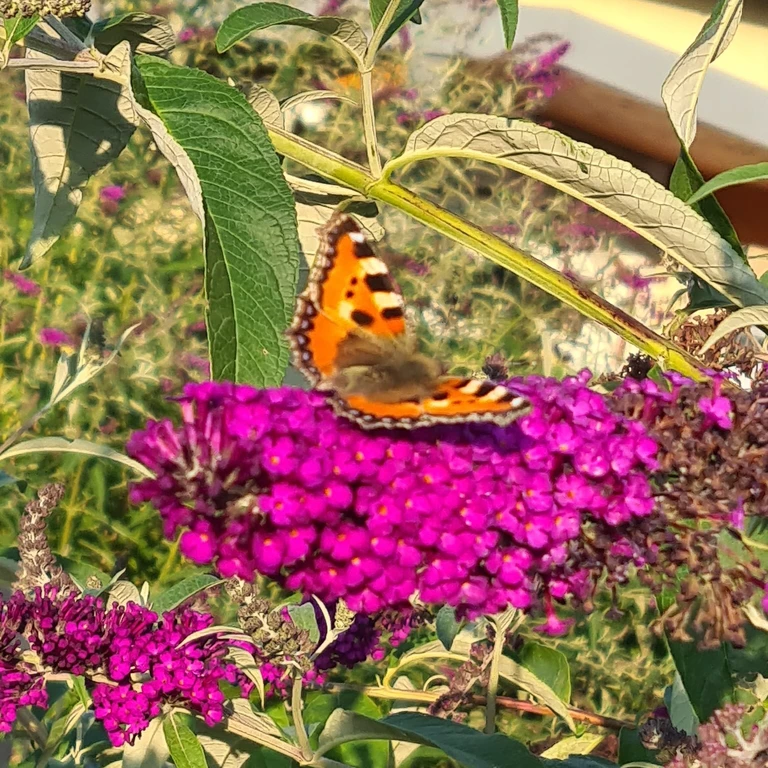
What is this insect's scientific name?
Aglais urticae
